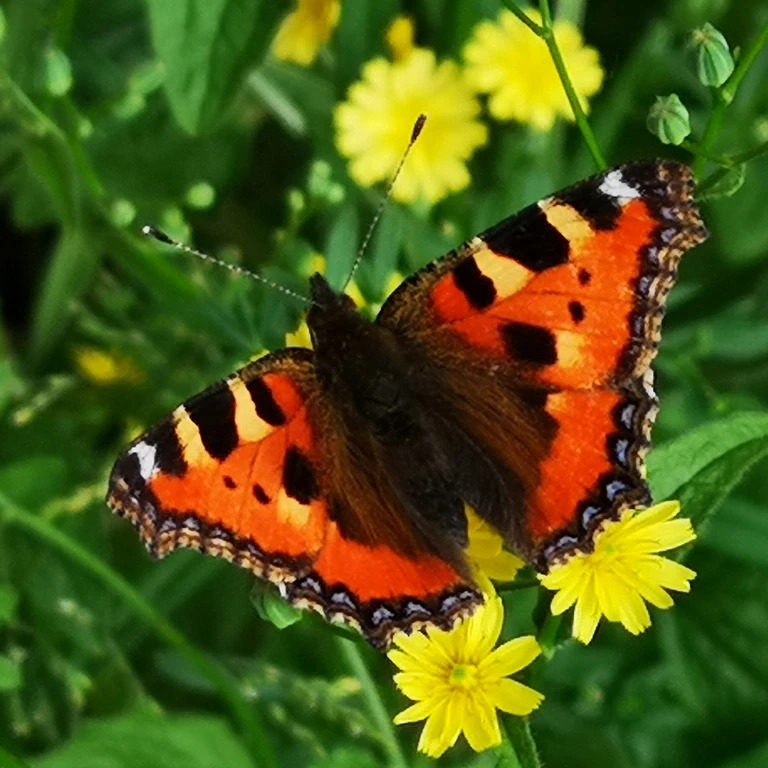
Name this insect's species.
Aglais urticae
